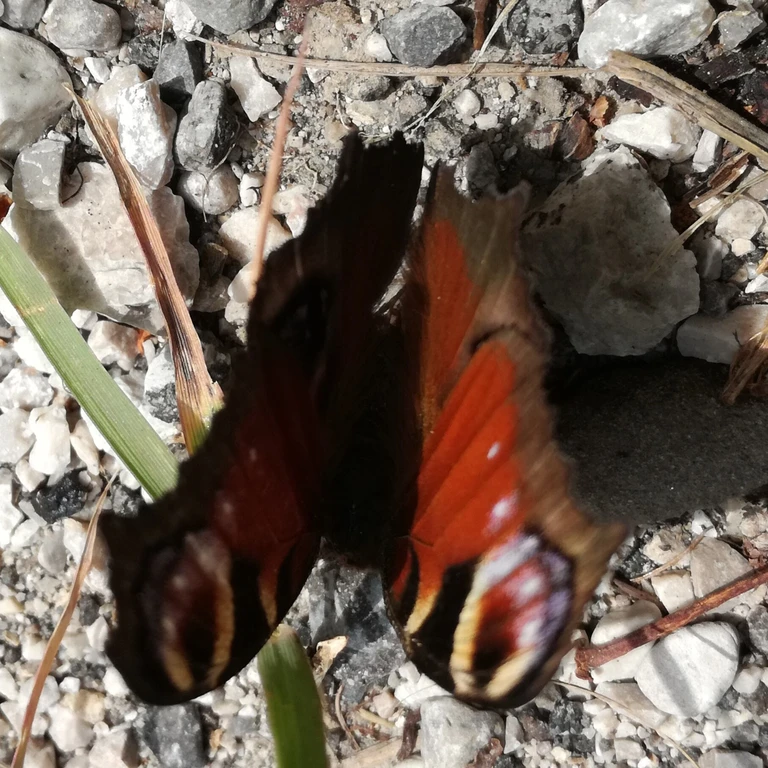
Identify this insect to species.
Aglais io
